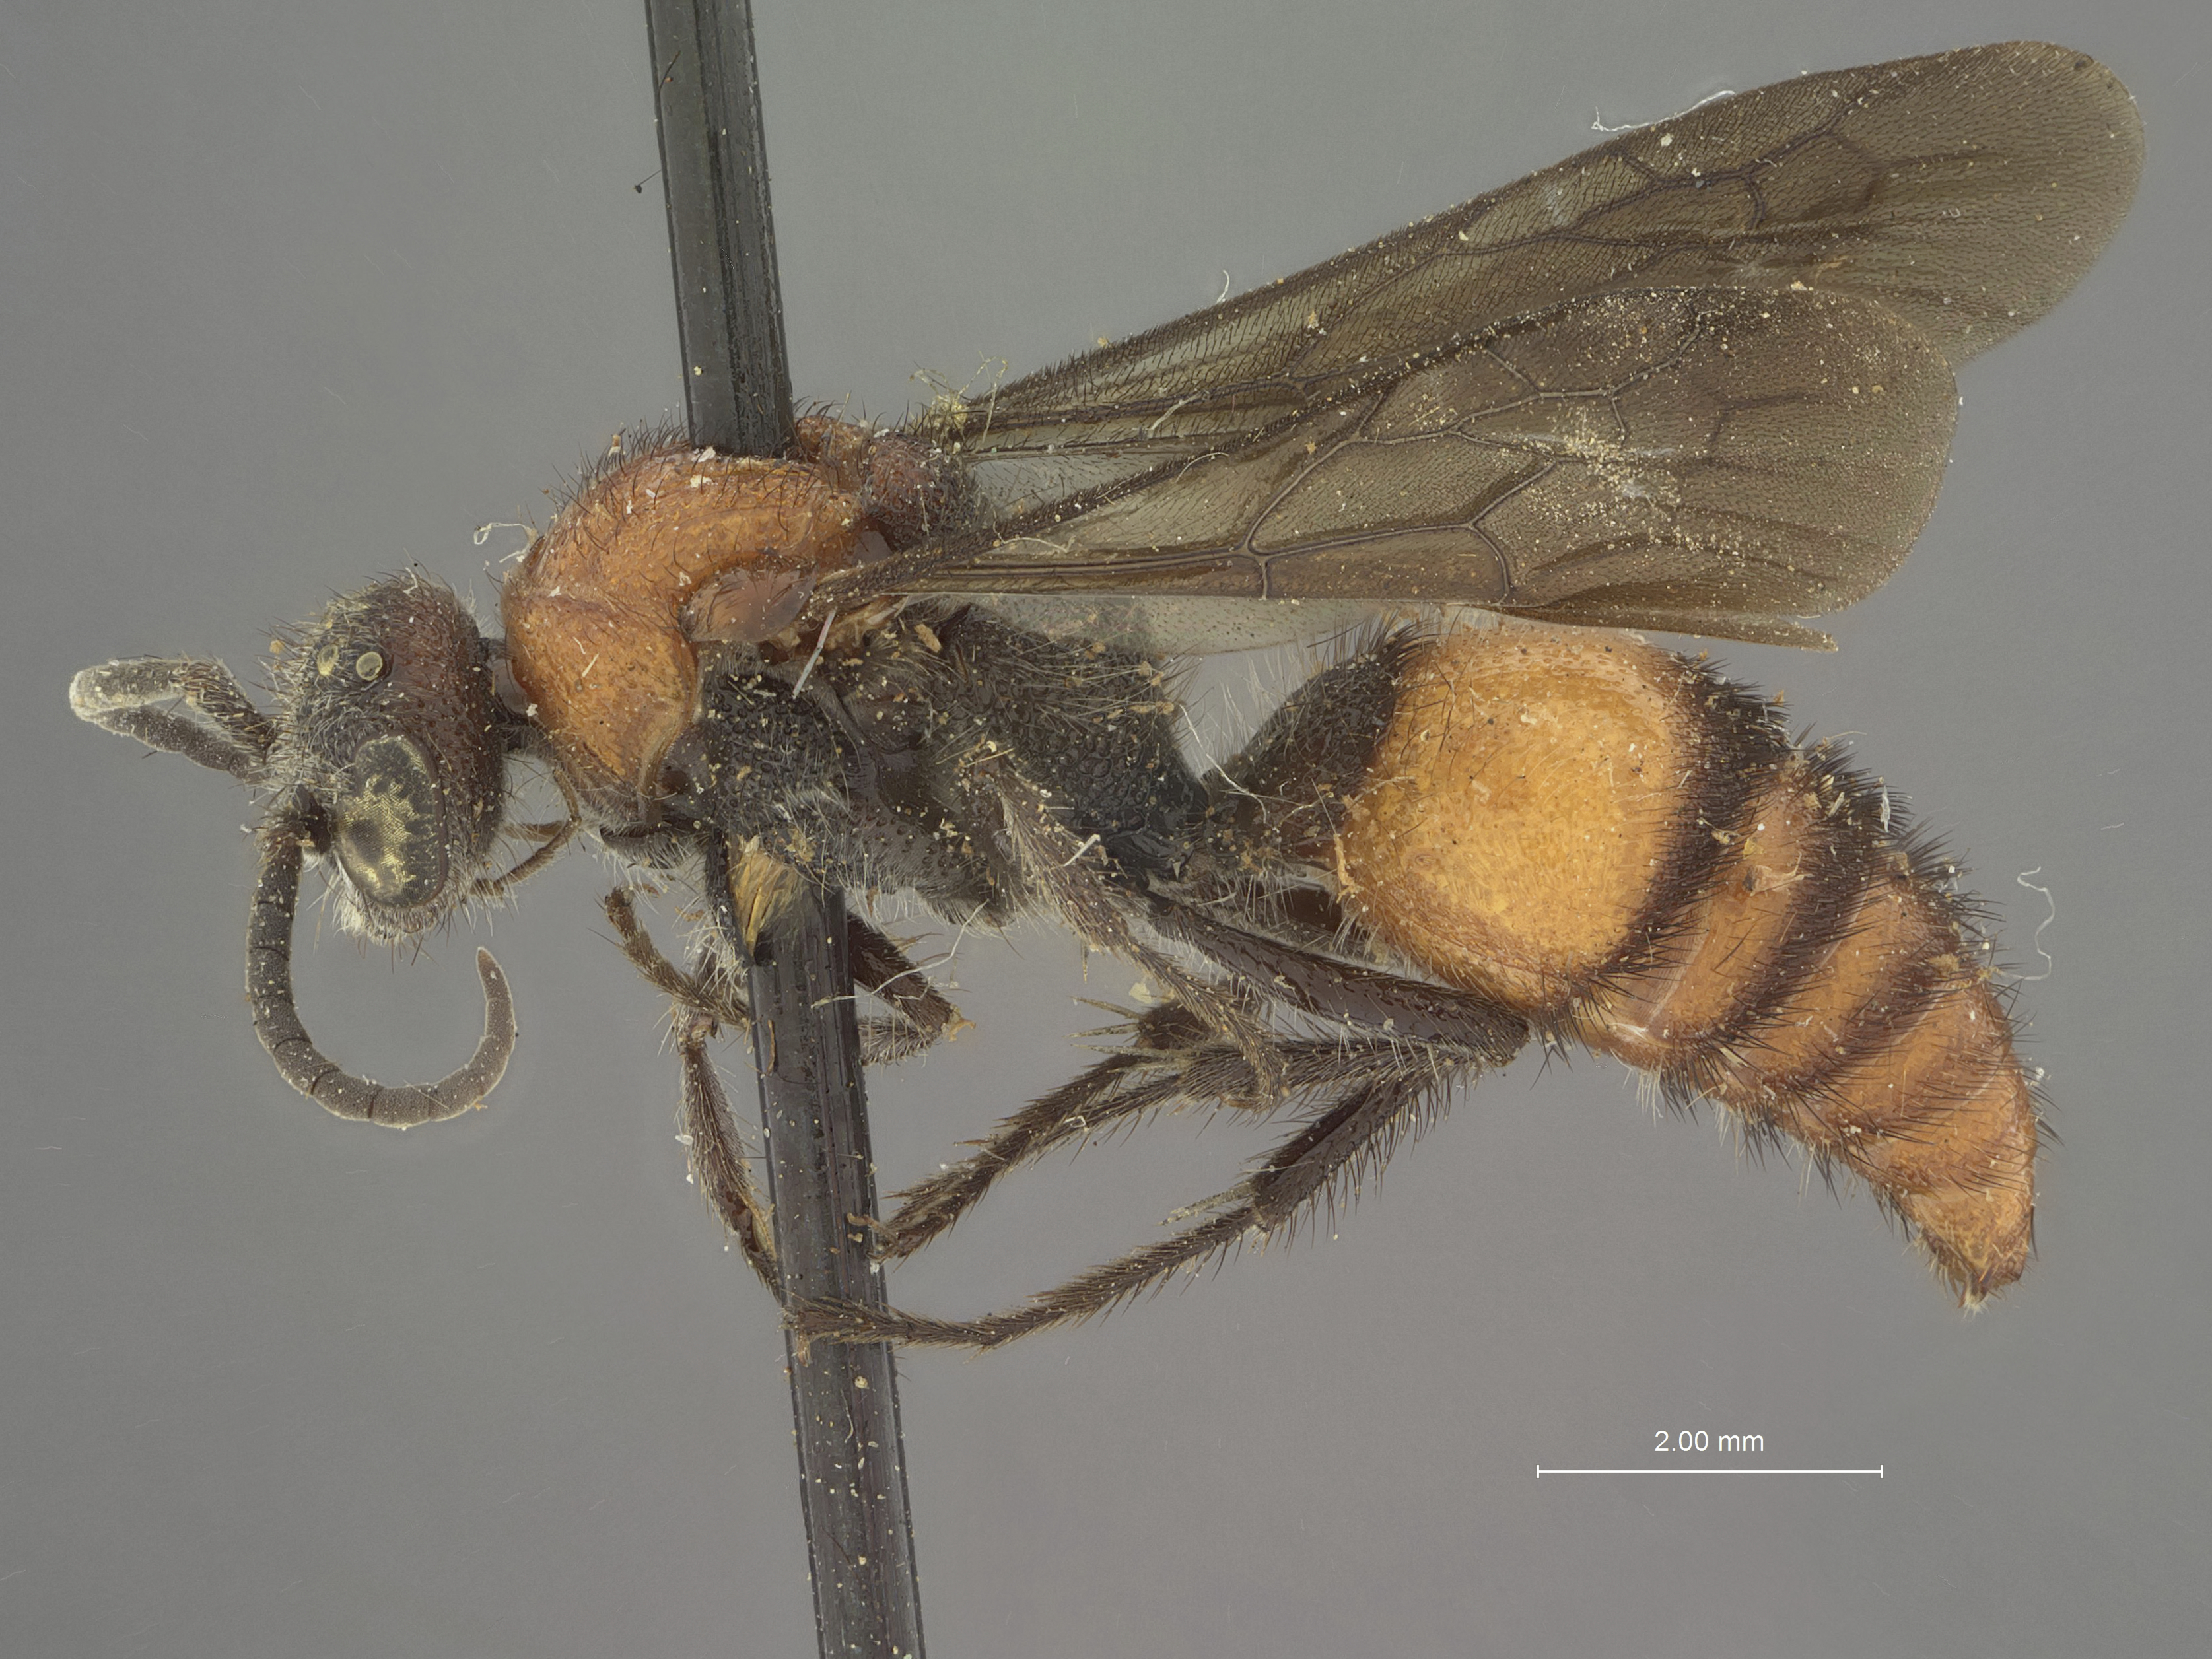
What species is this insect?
Timulla tolerata
